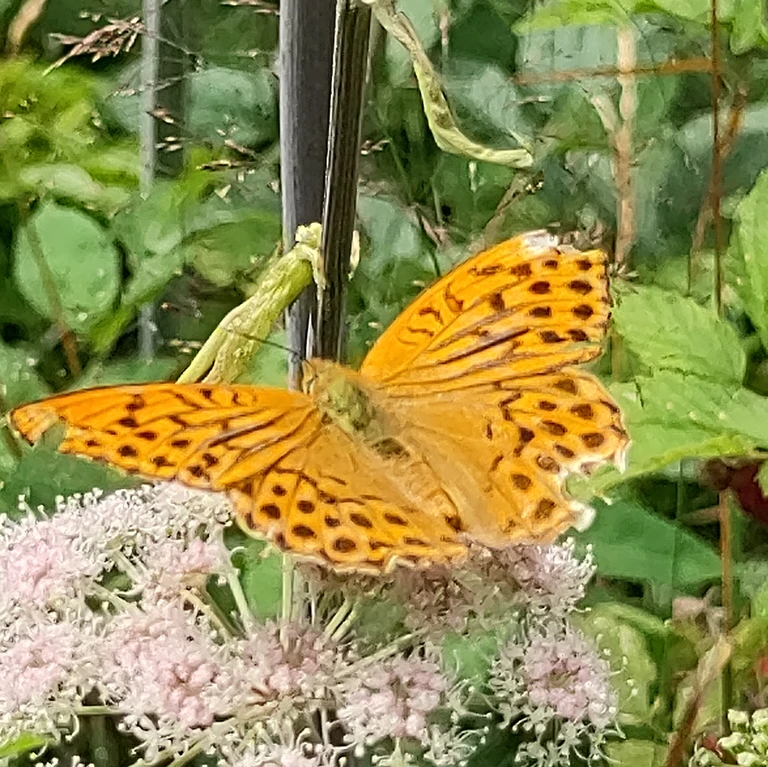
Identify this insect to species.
Argynnis paphia
